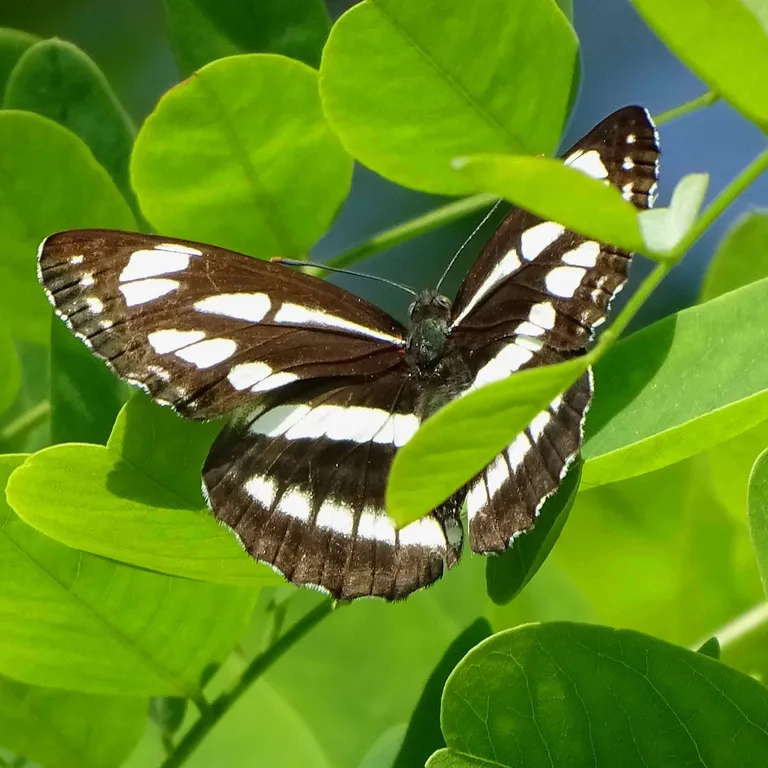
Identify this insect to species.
Neptis sappho
